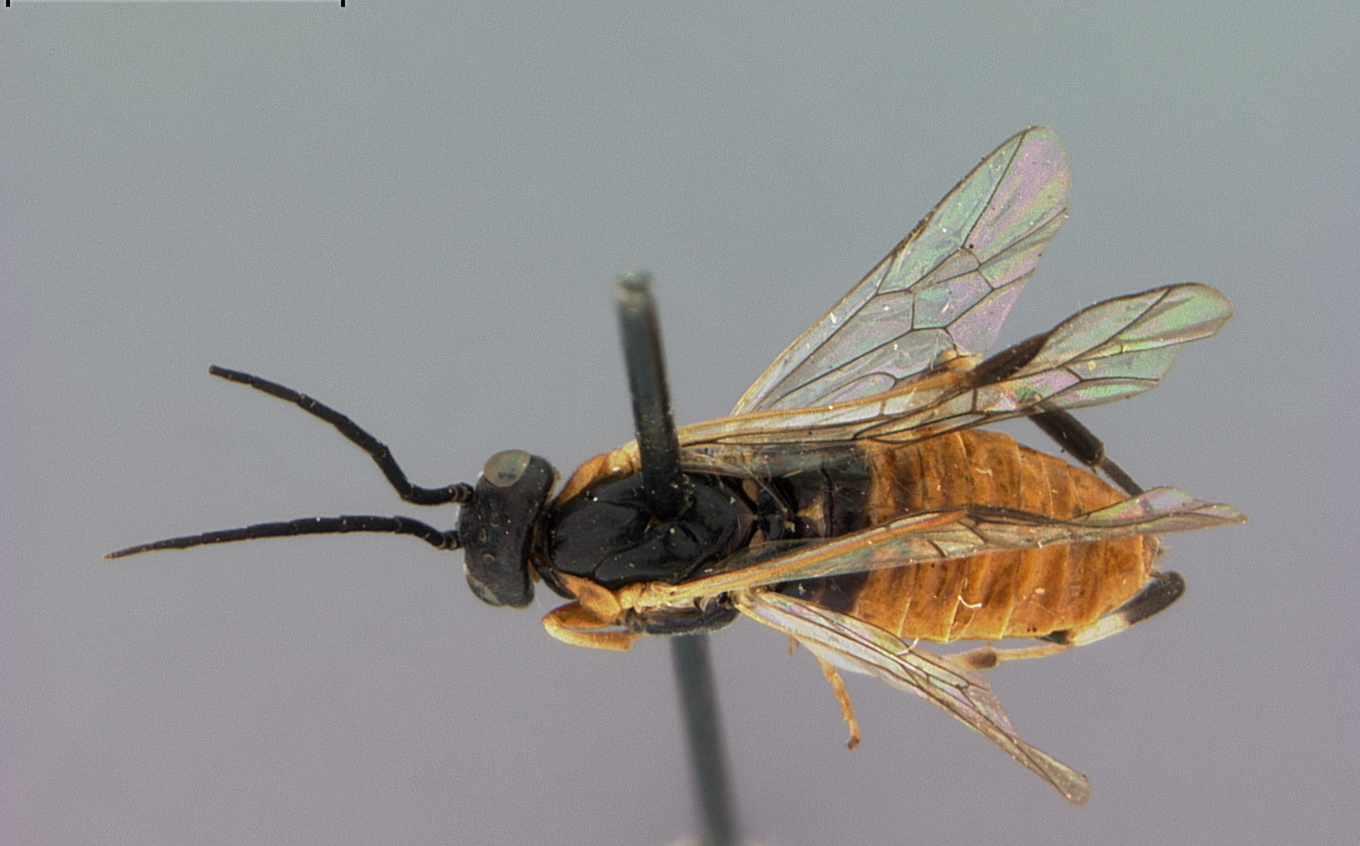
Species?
Pteronidea pulchella
